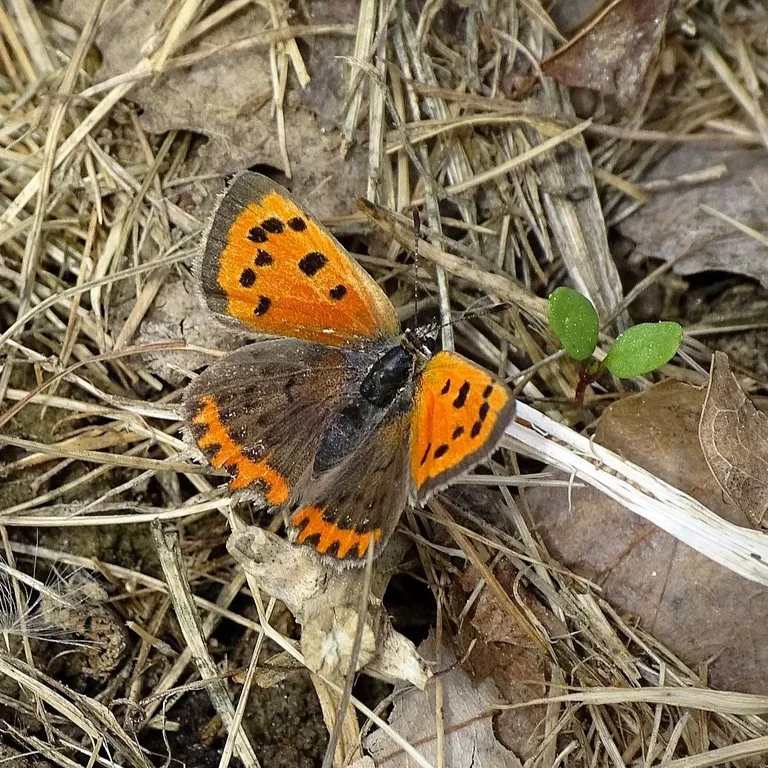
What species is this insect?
Lycaena phlaeas
